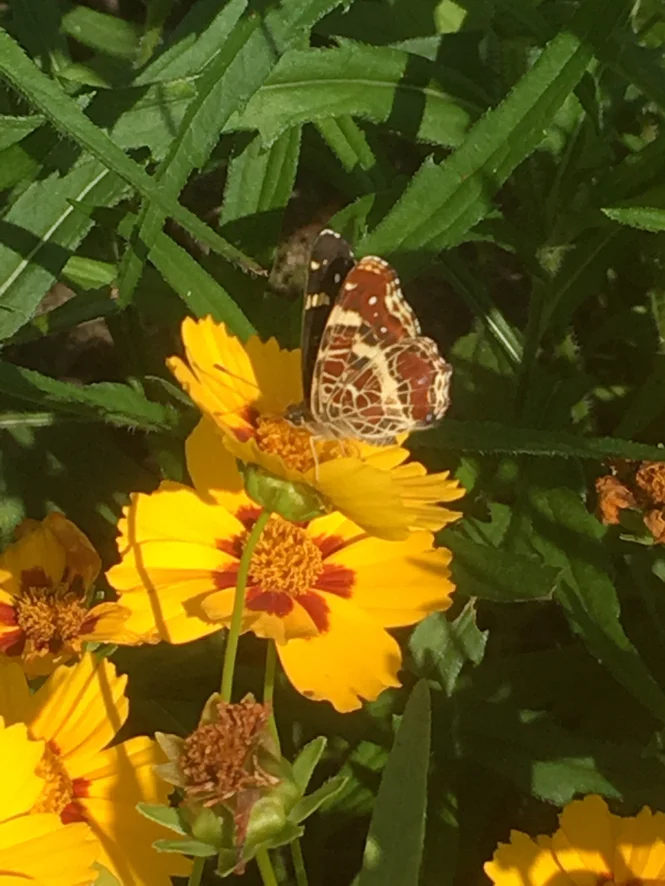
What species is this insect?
Araschnia levana
